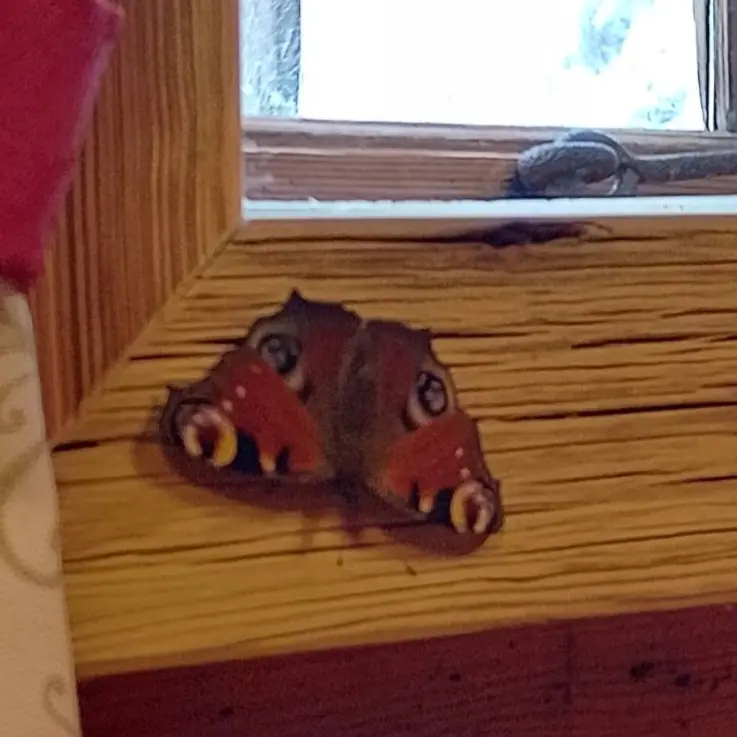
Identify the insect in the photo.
Aglais io
